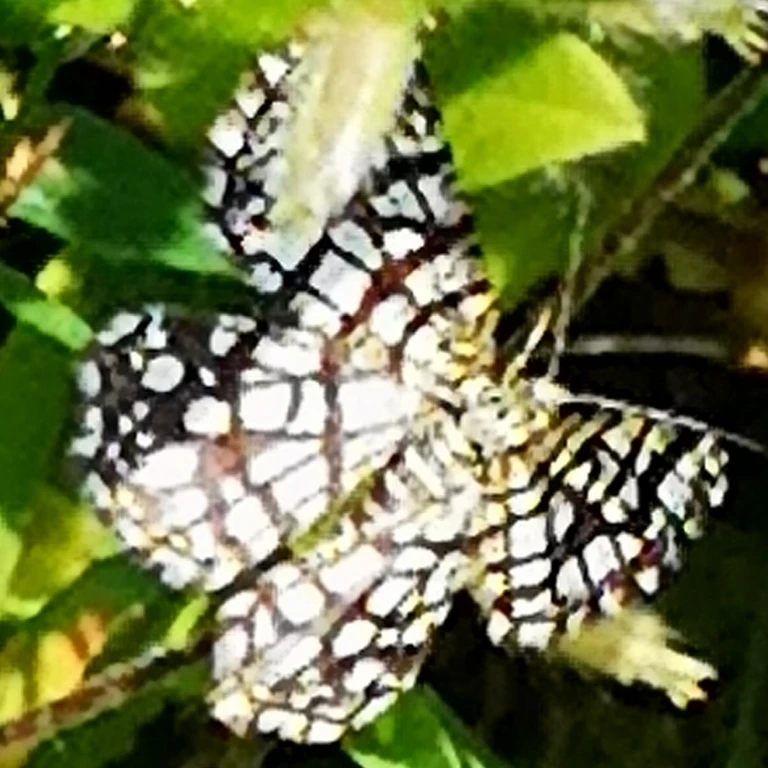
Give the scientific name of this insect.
Chiasmia clathrata
